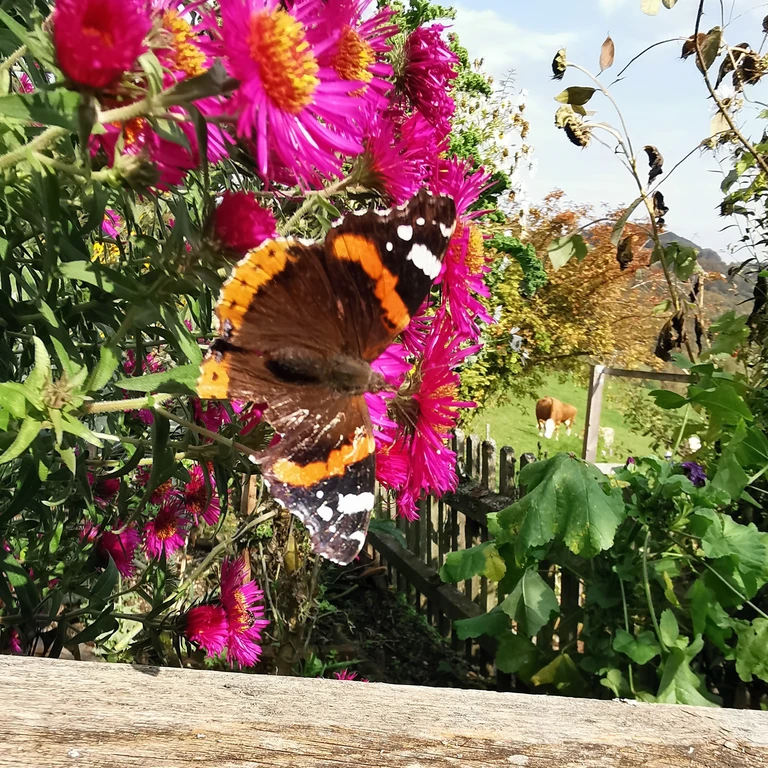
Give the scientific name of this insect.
Vanessa atalanta
